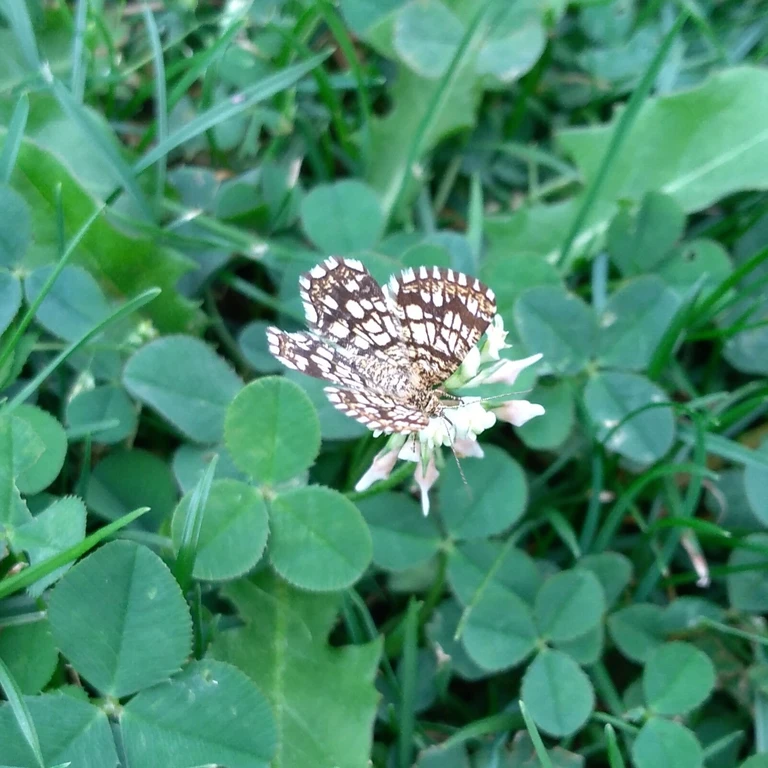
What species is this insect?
Chiasmia clathrata
